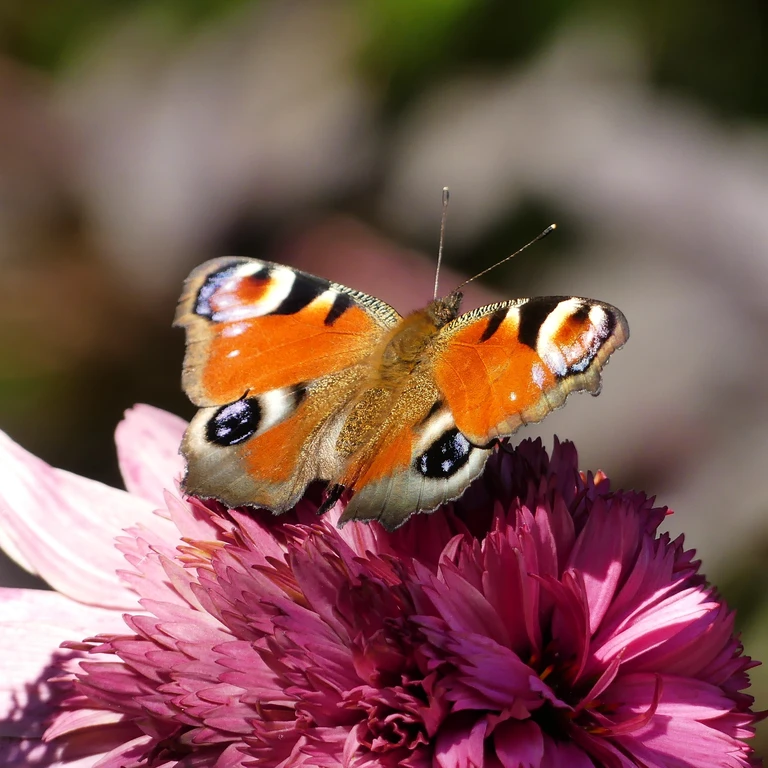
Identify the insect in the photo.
Aglais io
